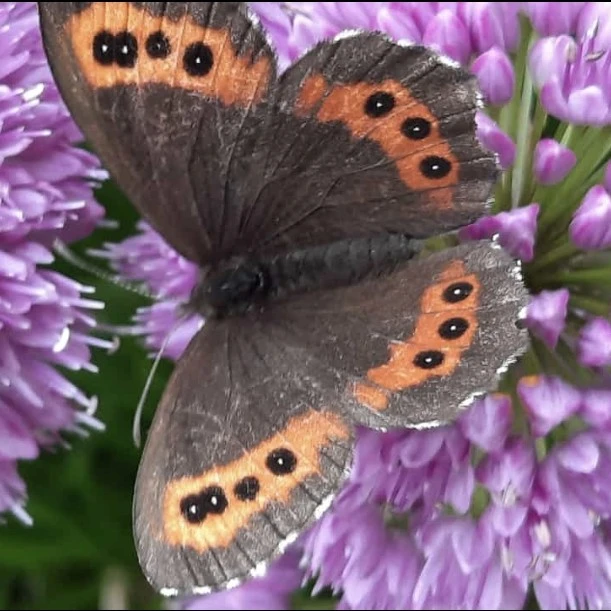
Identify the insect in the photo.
Erebia aethiops
